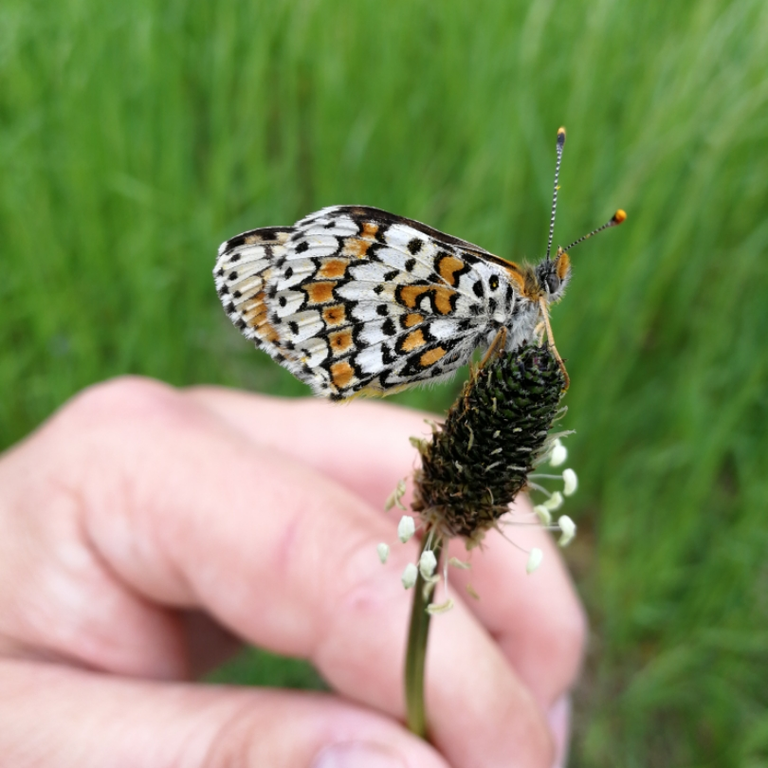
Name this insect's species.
Melitaea cinxia
